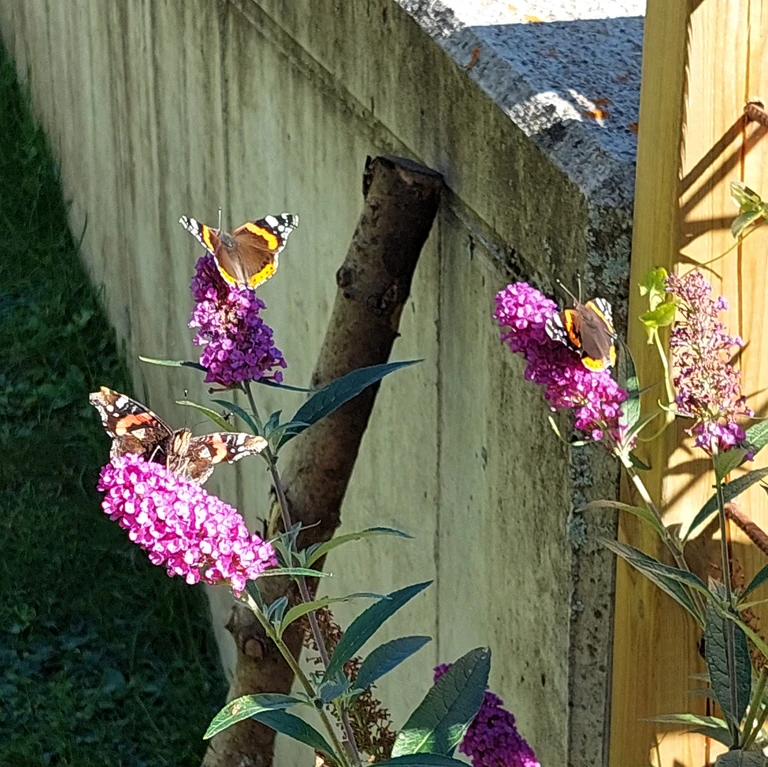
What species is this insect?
Vanessa atalanta
